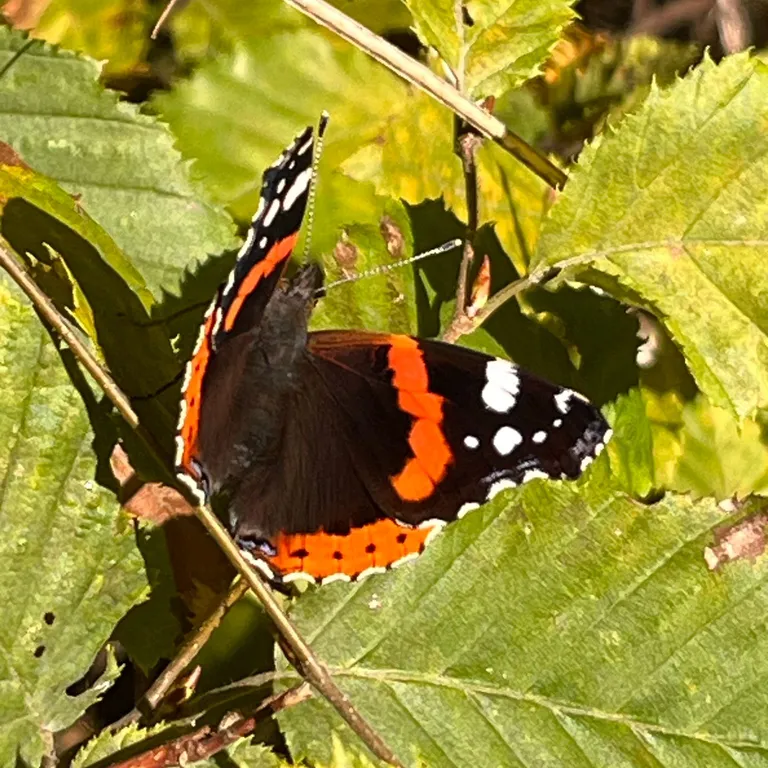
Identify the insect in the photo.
Vanessa atalanta
